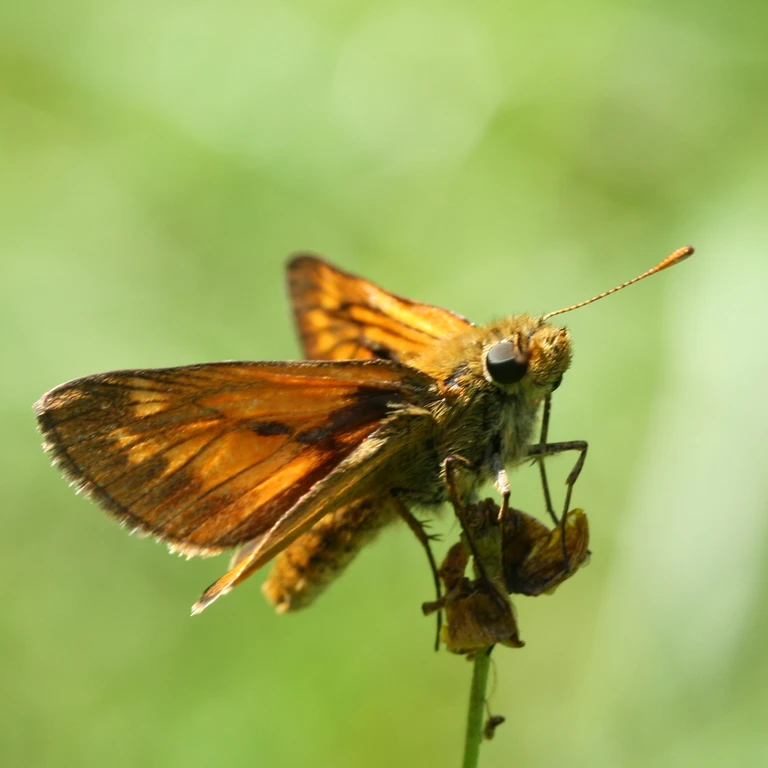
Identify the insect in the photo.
Ochlodes sylvanus (also Ochlodes venata)
